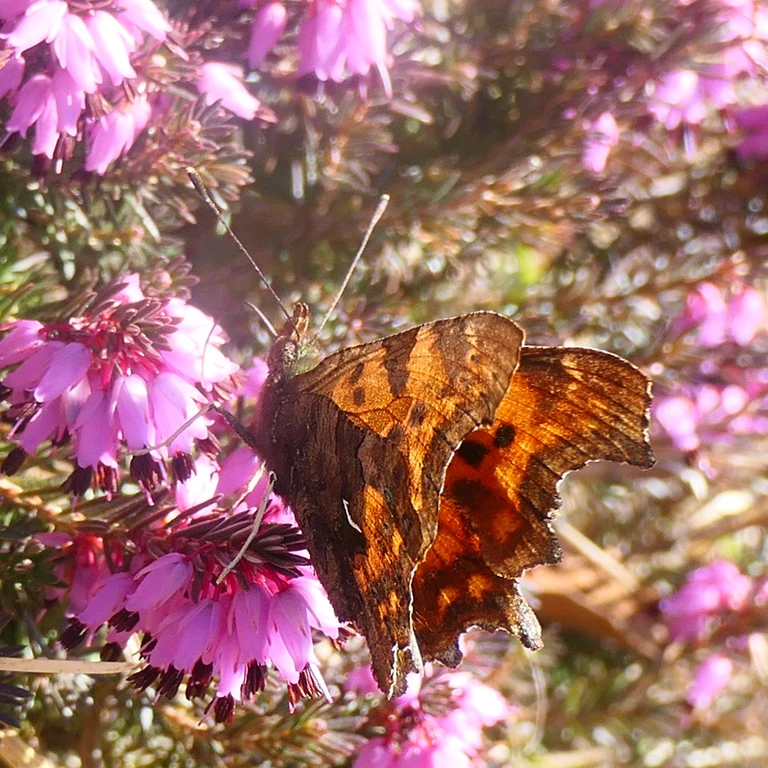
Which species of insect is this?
Polygonia c-album
